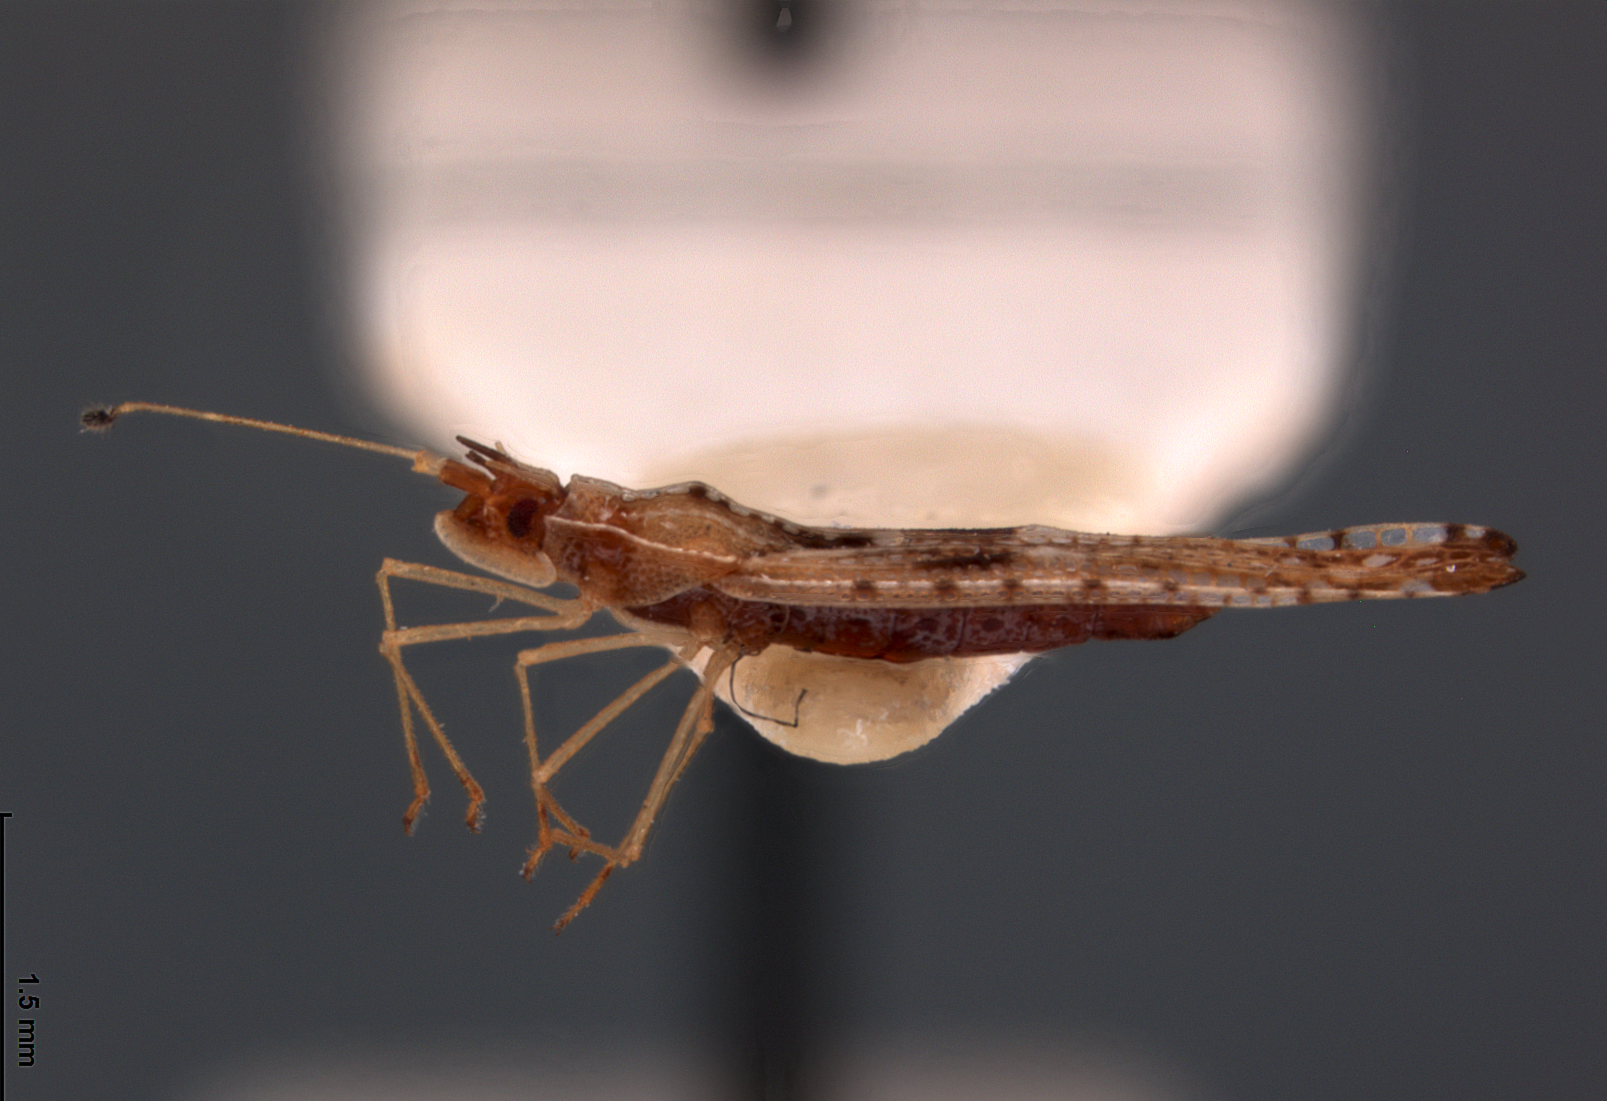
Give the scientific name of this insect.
Campylotingis clara
